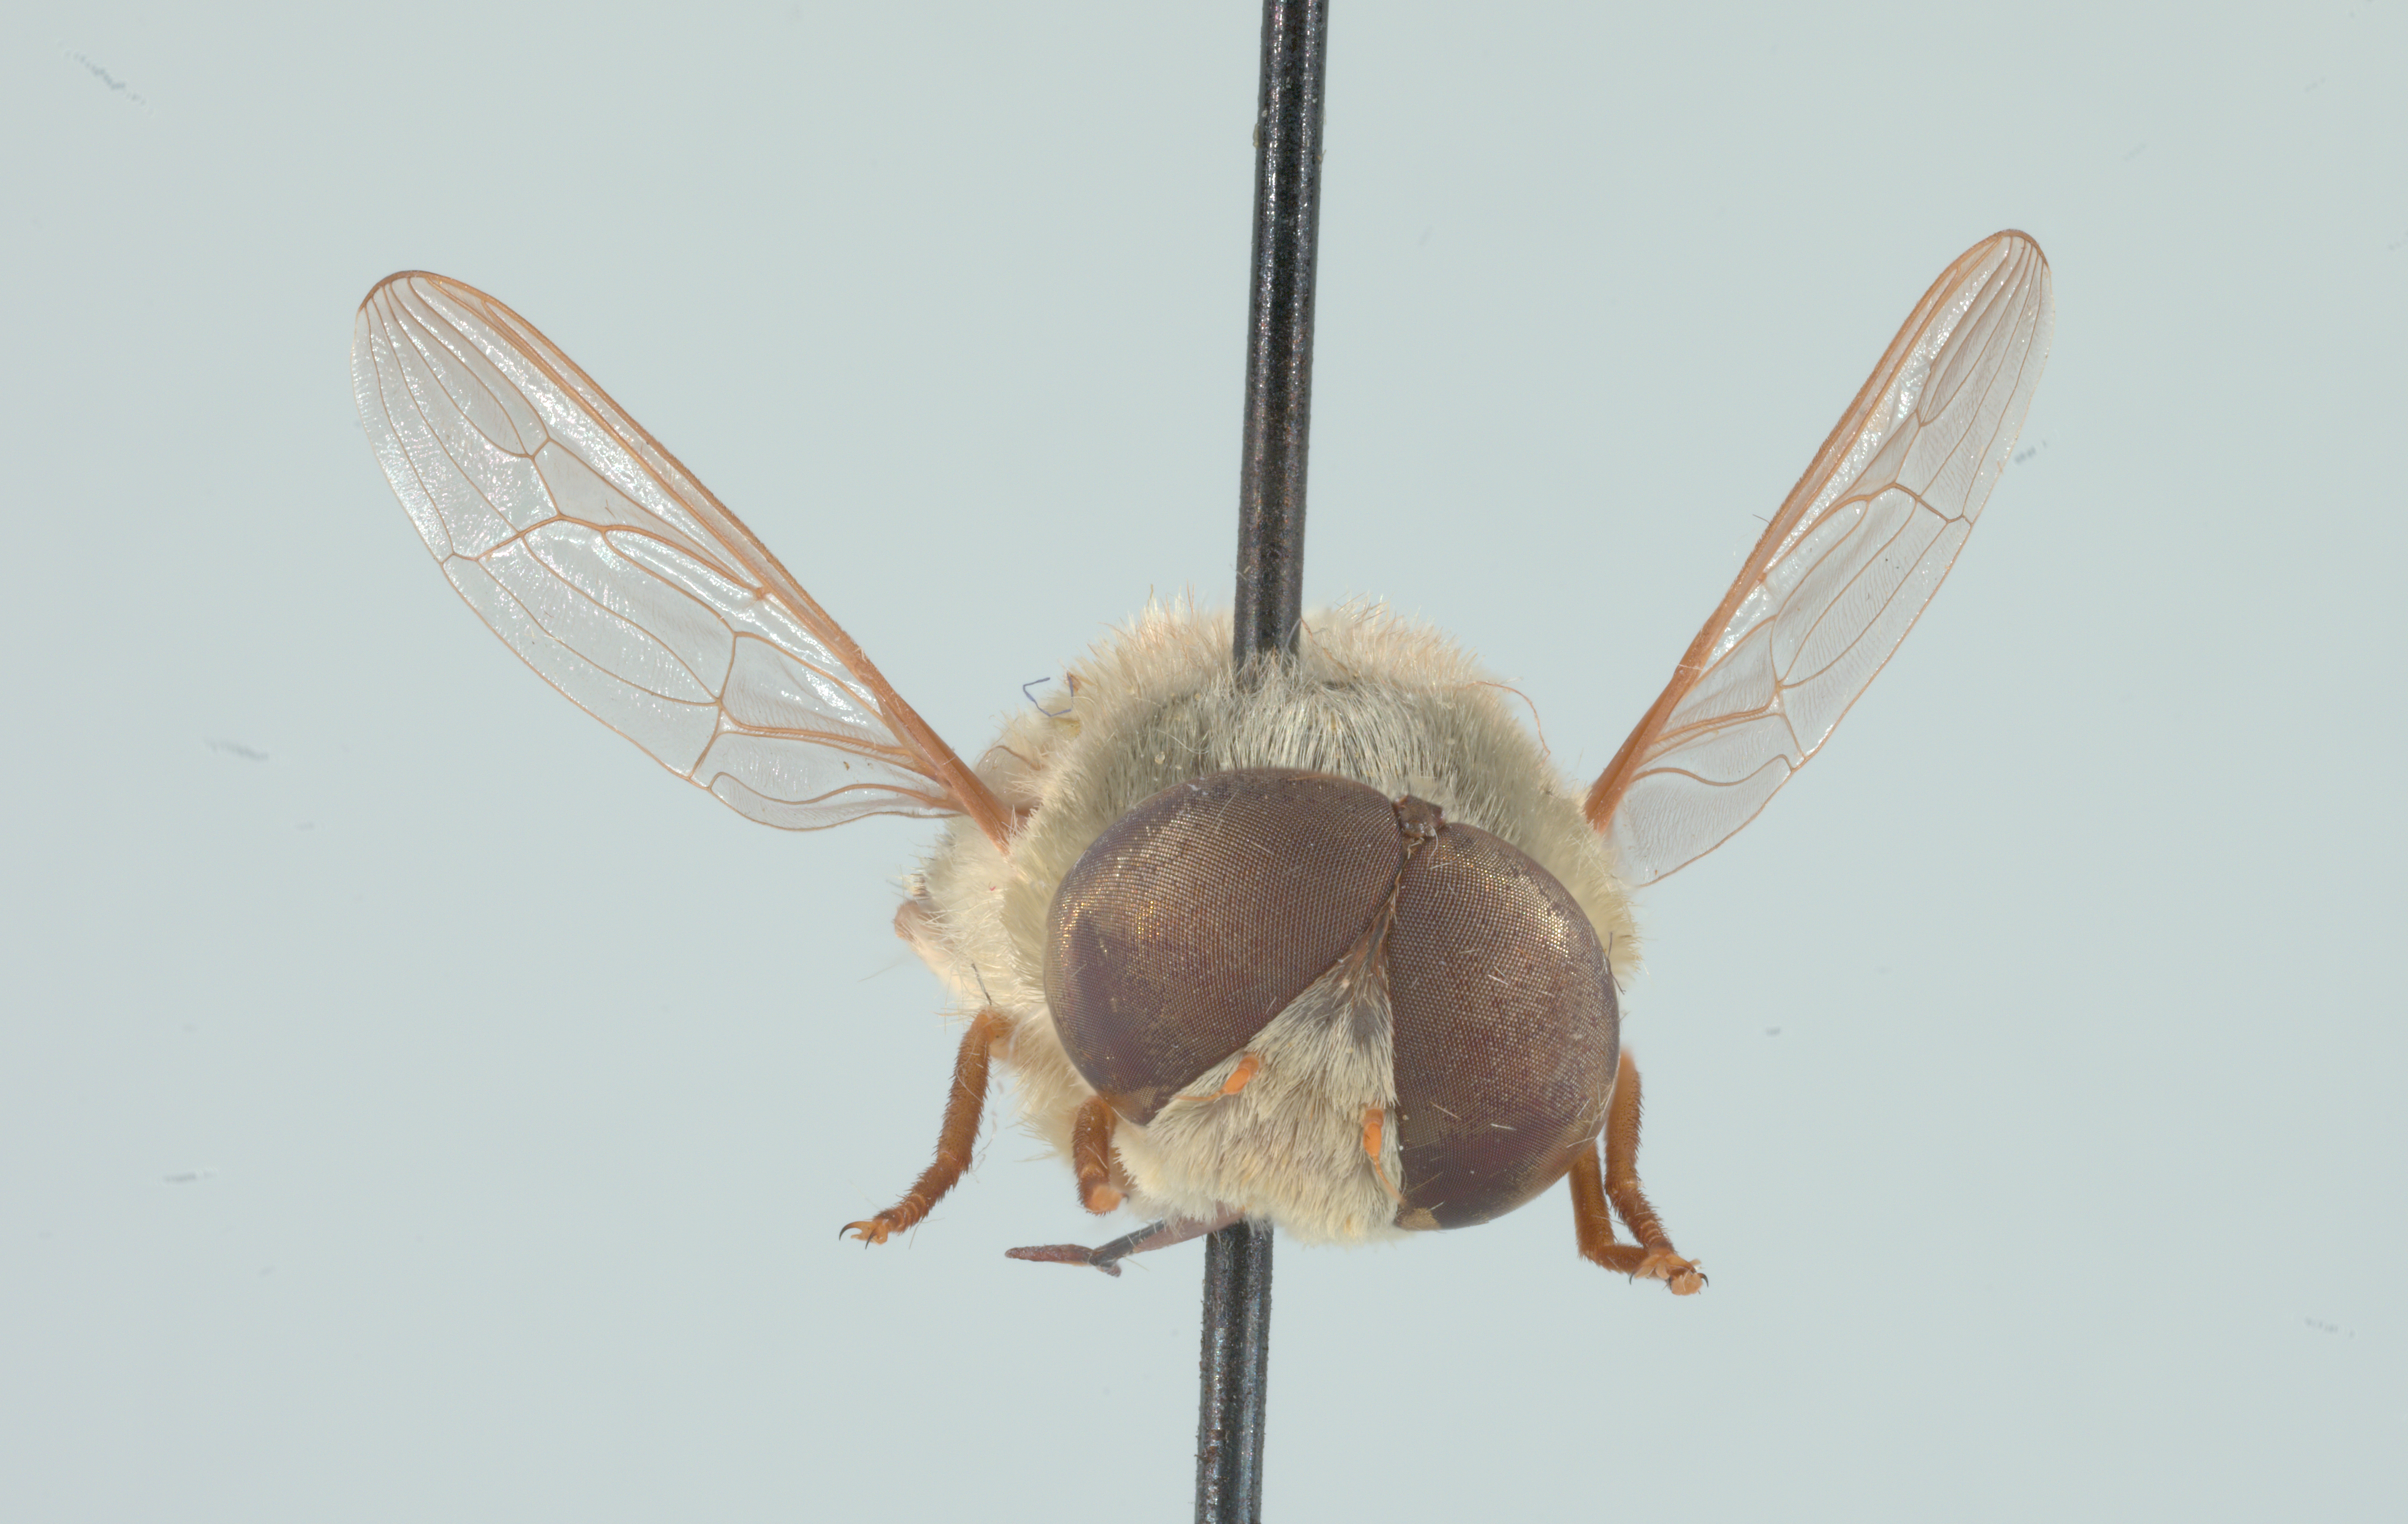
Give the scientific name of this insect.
Neorhynchocephalus volaticus
